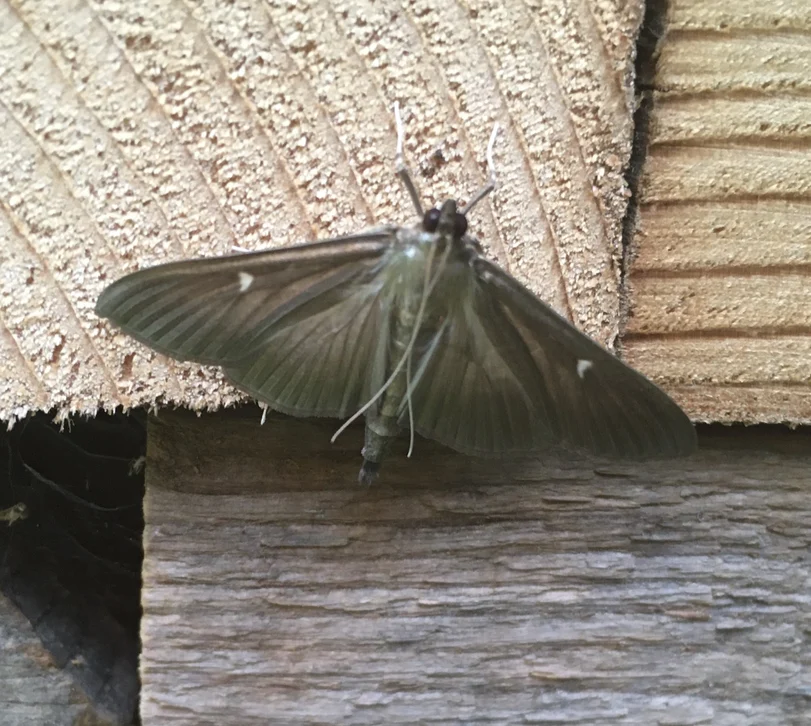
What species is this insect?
Cydalima perspectalis
